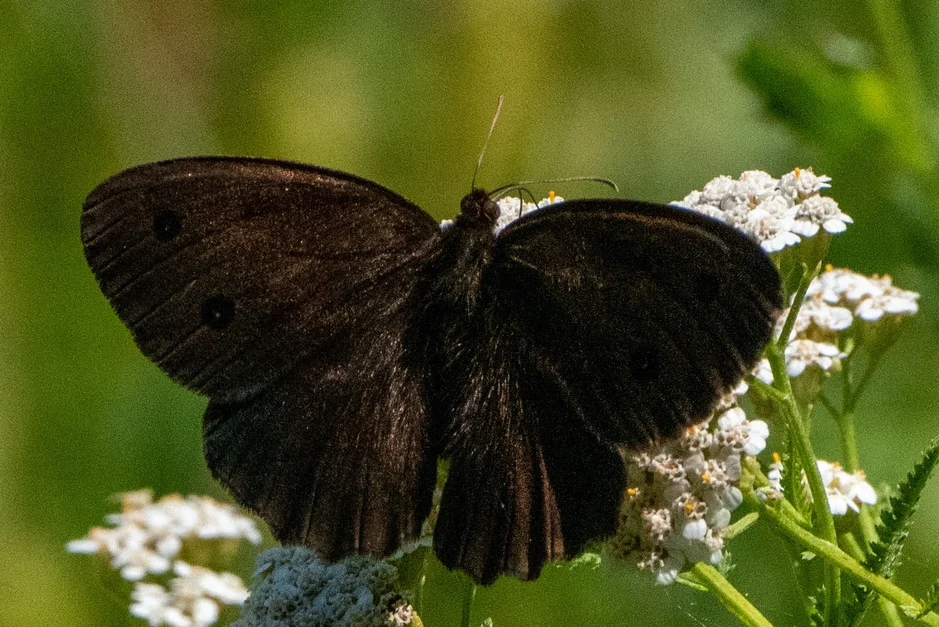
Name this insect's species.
Minois dryas
